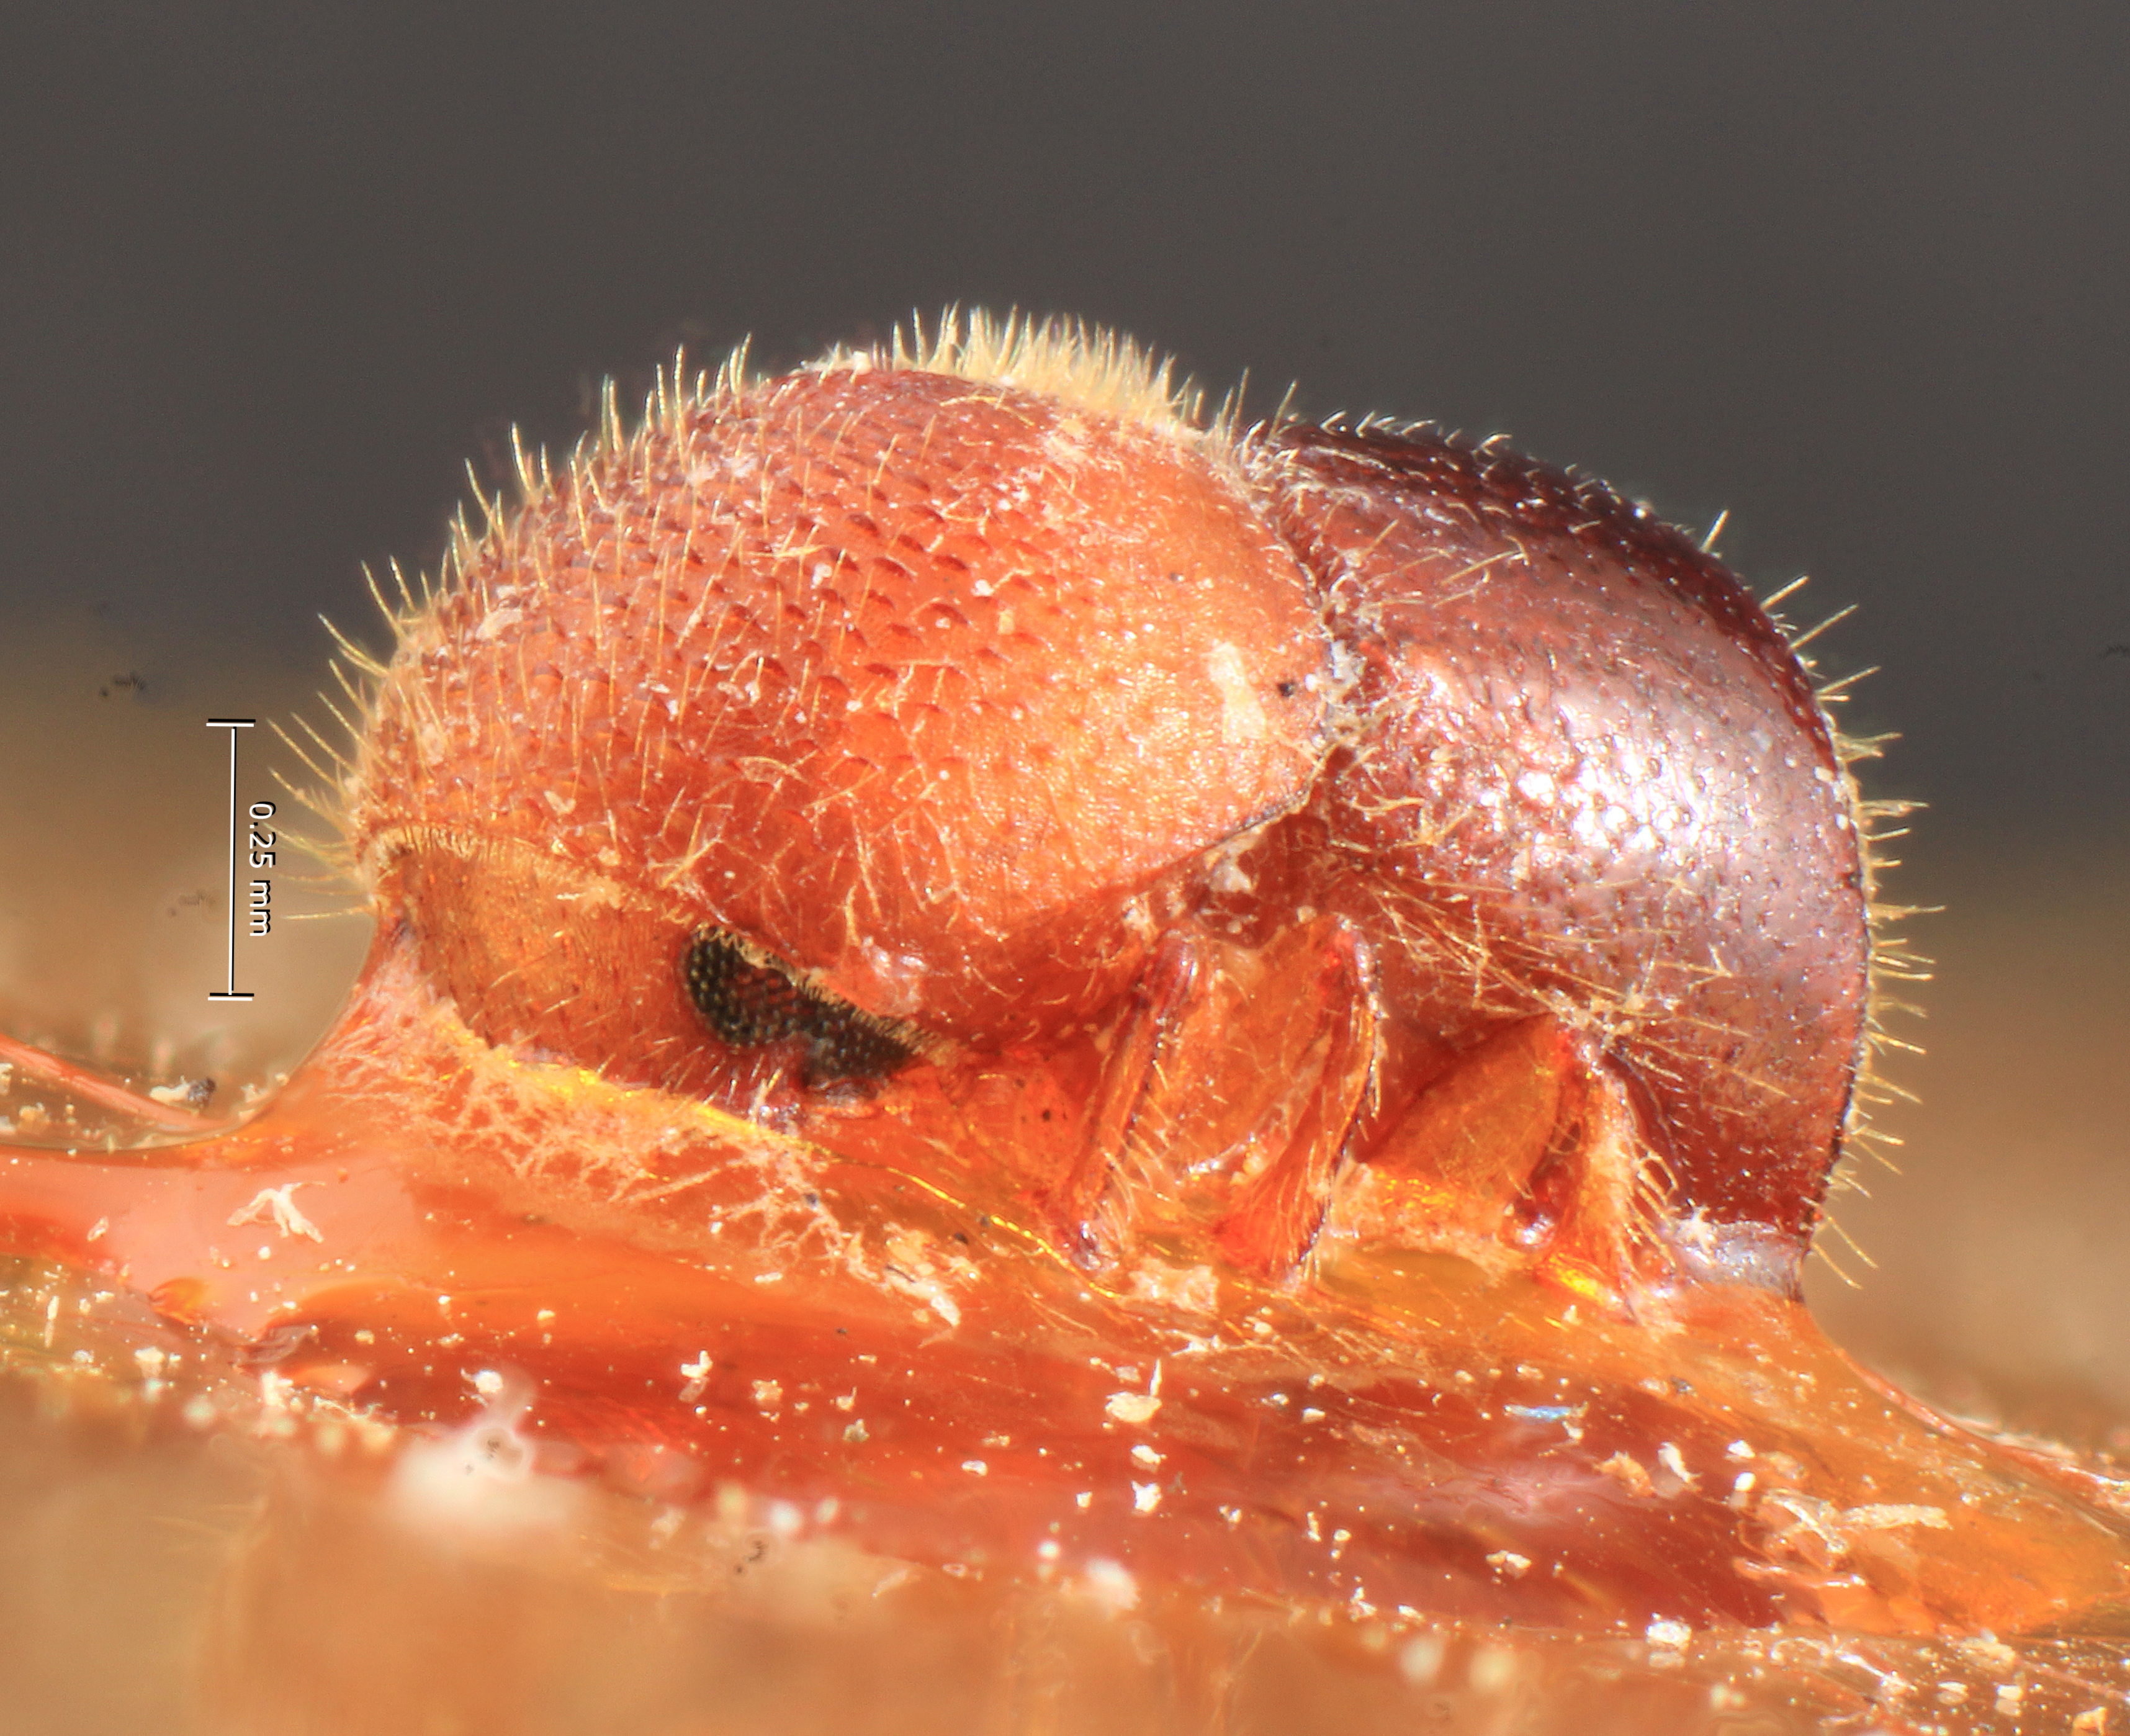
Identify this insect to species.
Xyleborus posticestriatus
